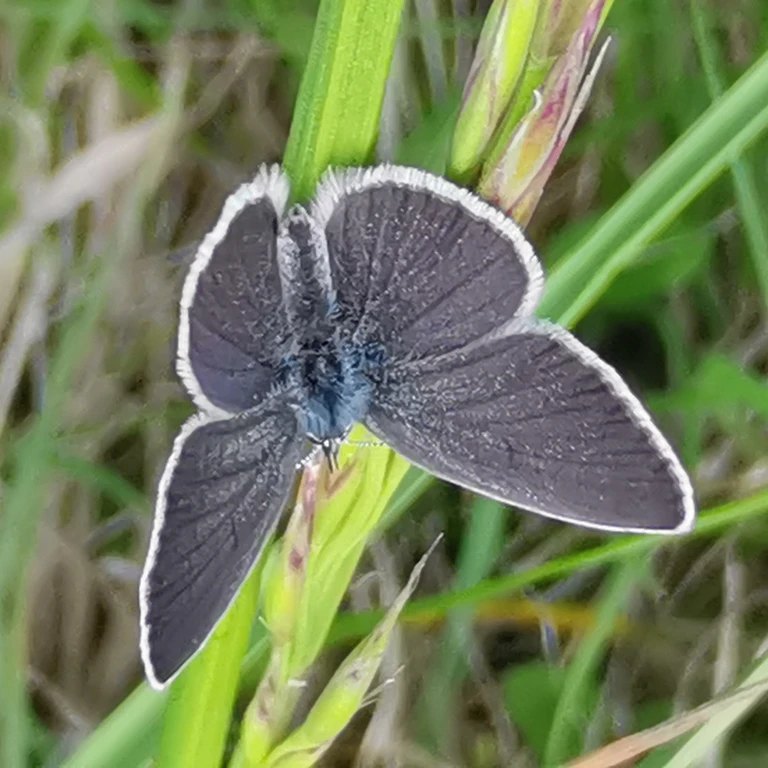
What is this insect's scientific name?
Cupido minimus
